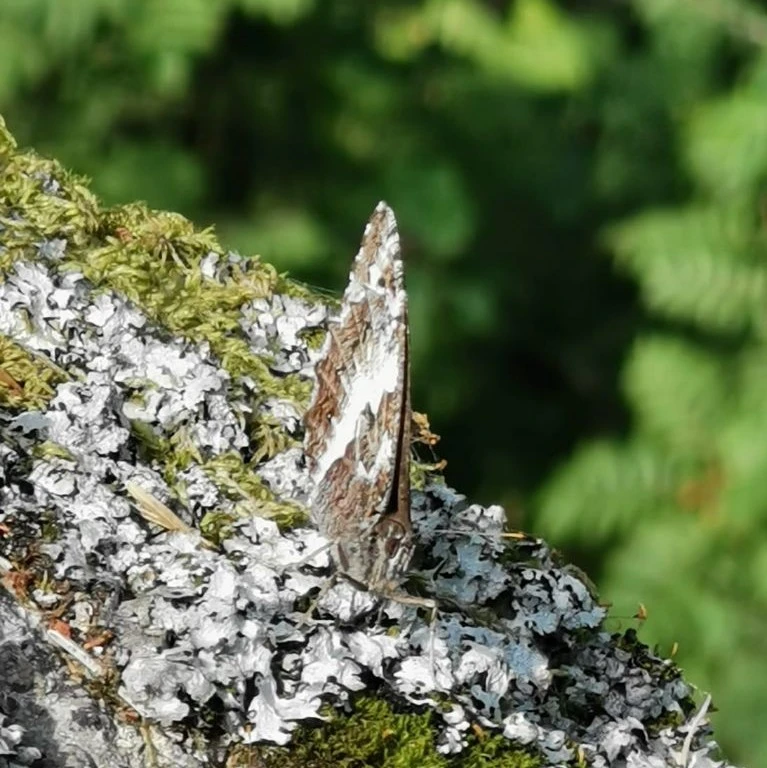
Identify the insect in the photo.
Brintesia circe
